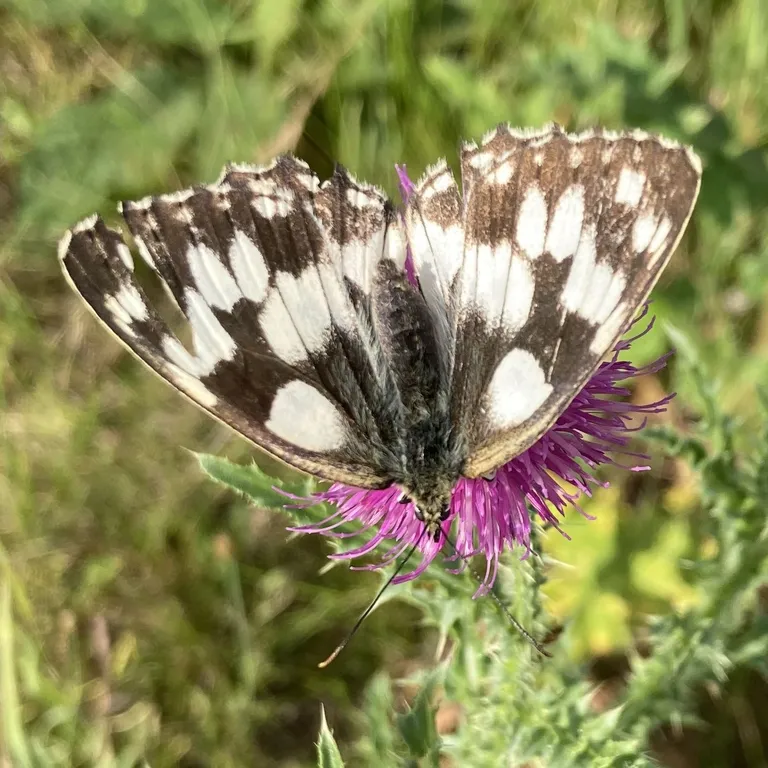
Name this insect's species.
Melanargia galathea
